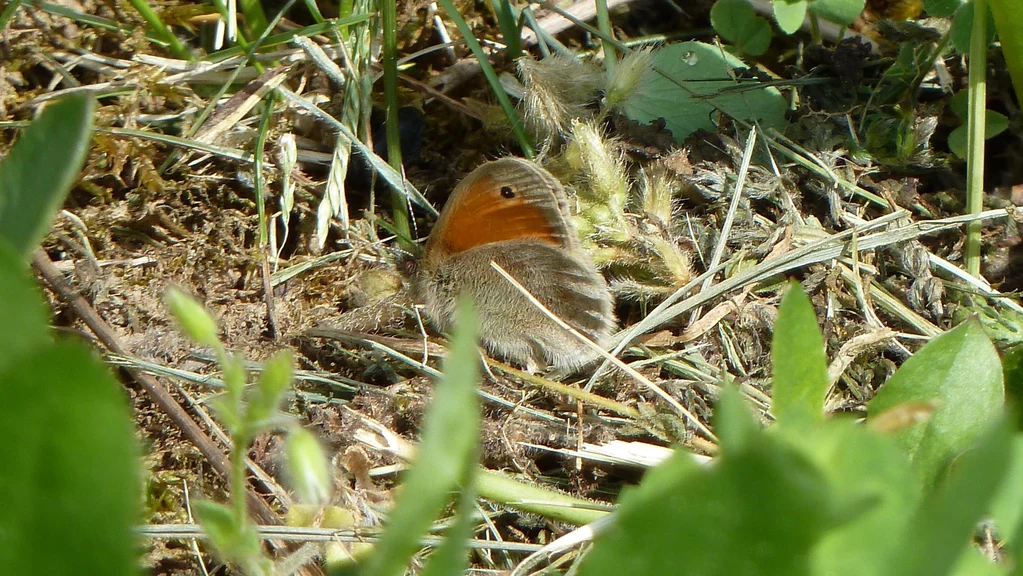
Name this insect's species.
Coenonympha pamphilus
